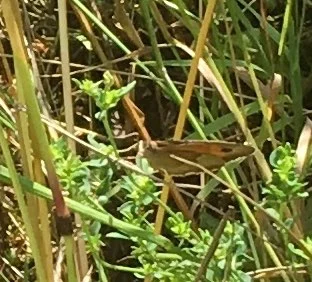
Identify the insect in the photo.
Maniola jurtina
